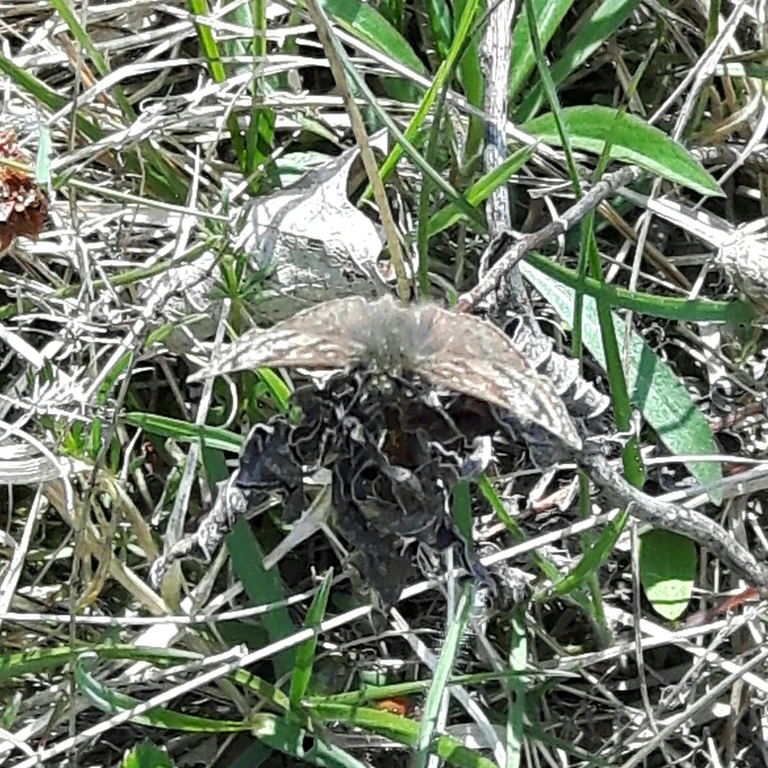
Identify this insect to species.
Erynnis tages
